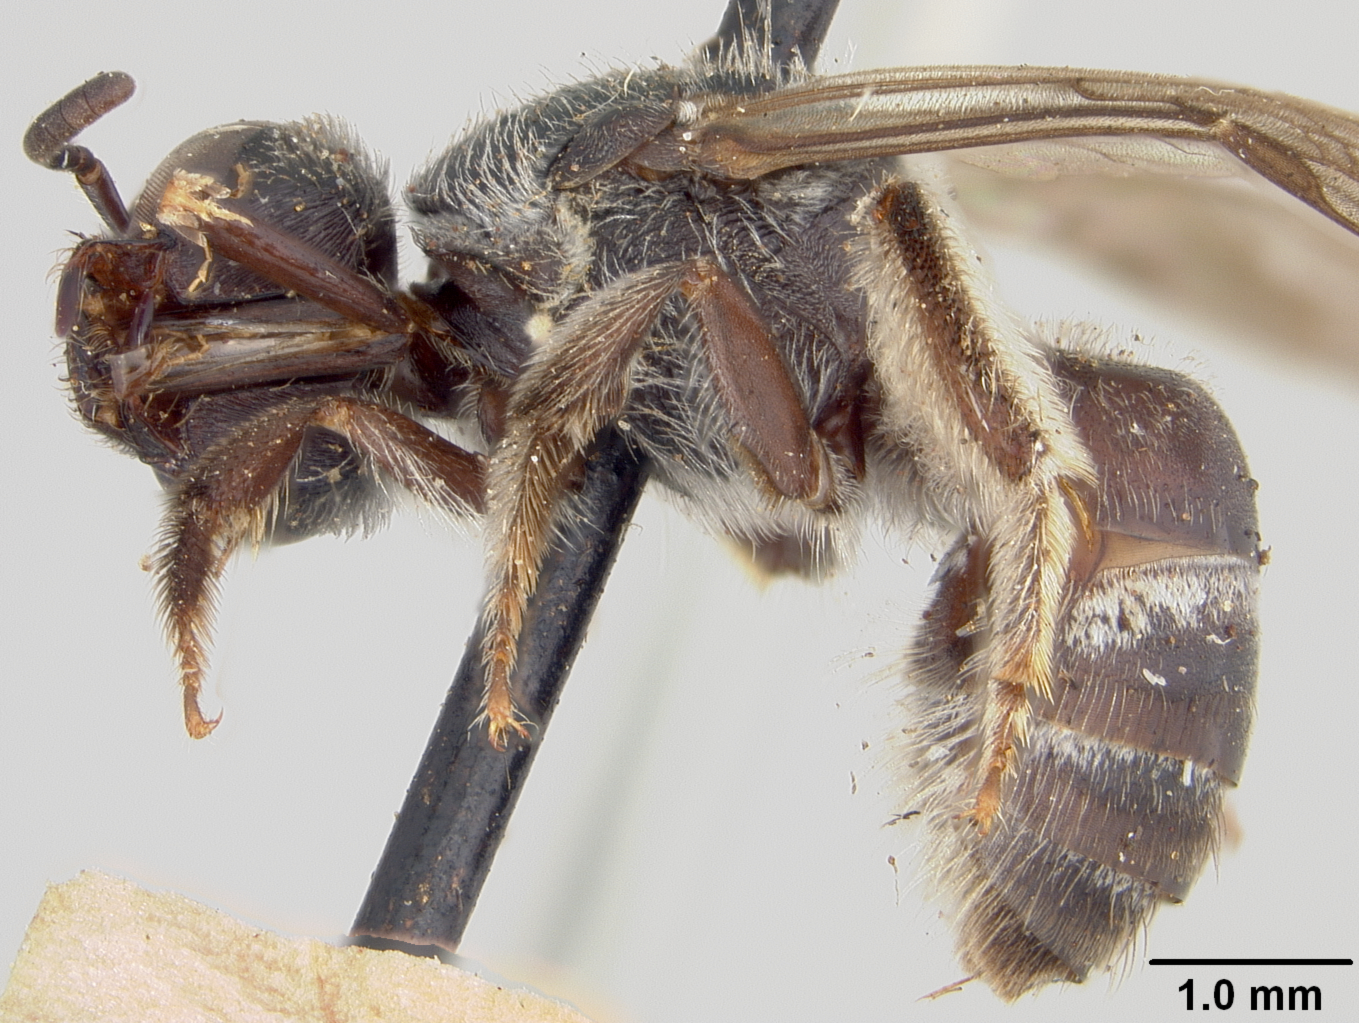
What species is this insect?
Halictus moffati
